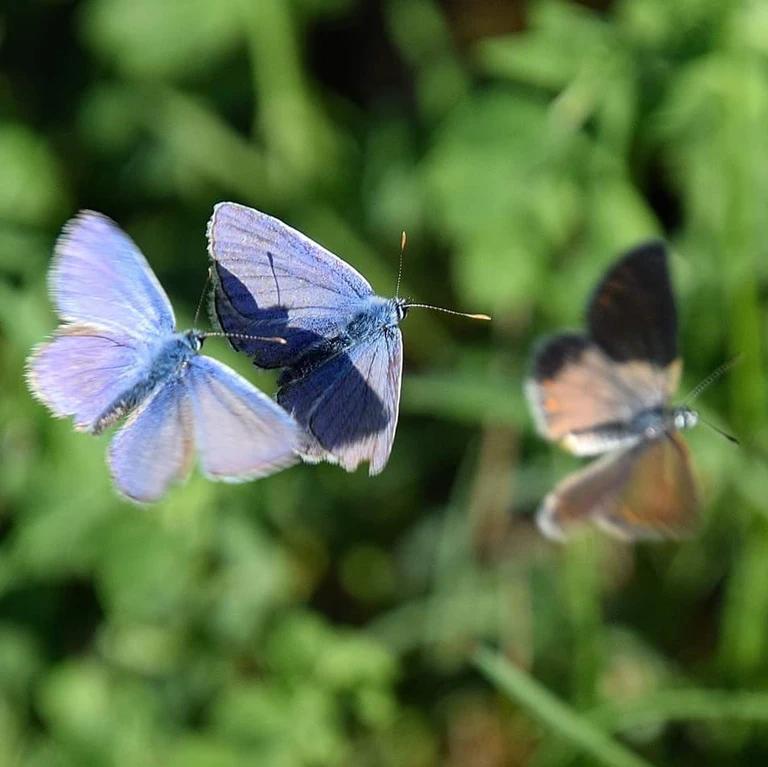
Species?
Polyommatus icarus
